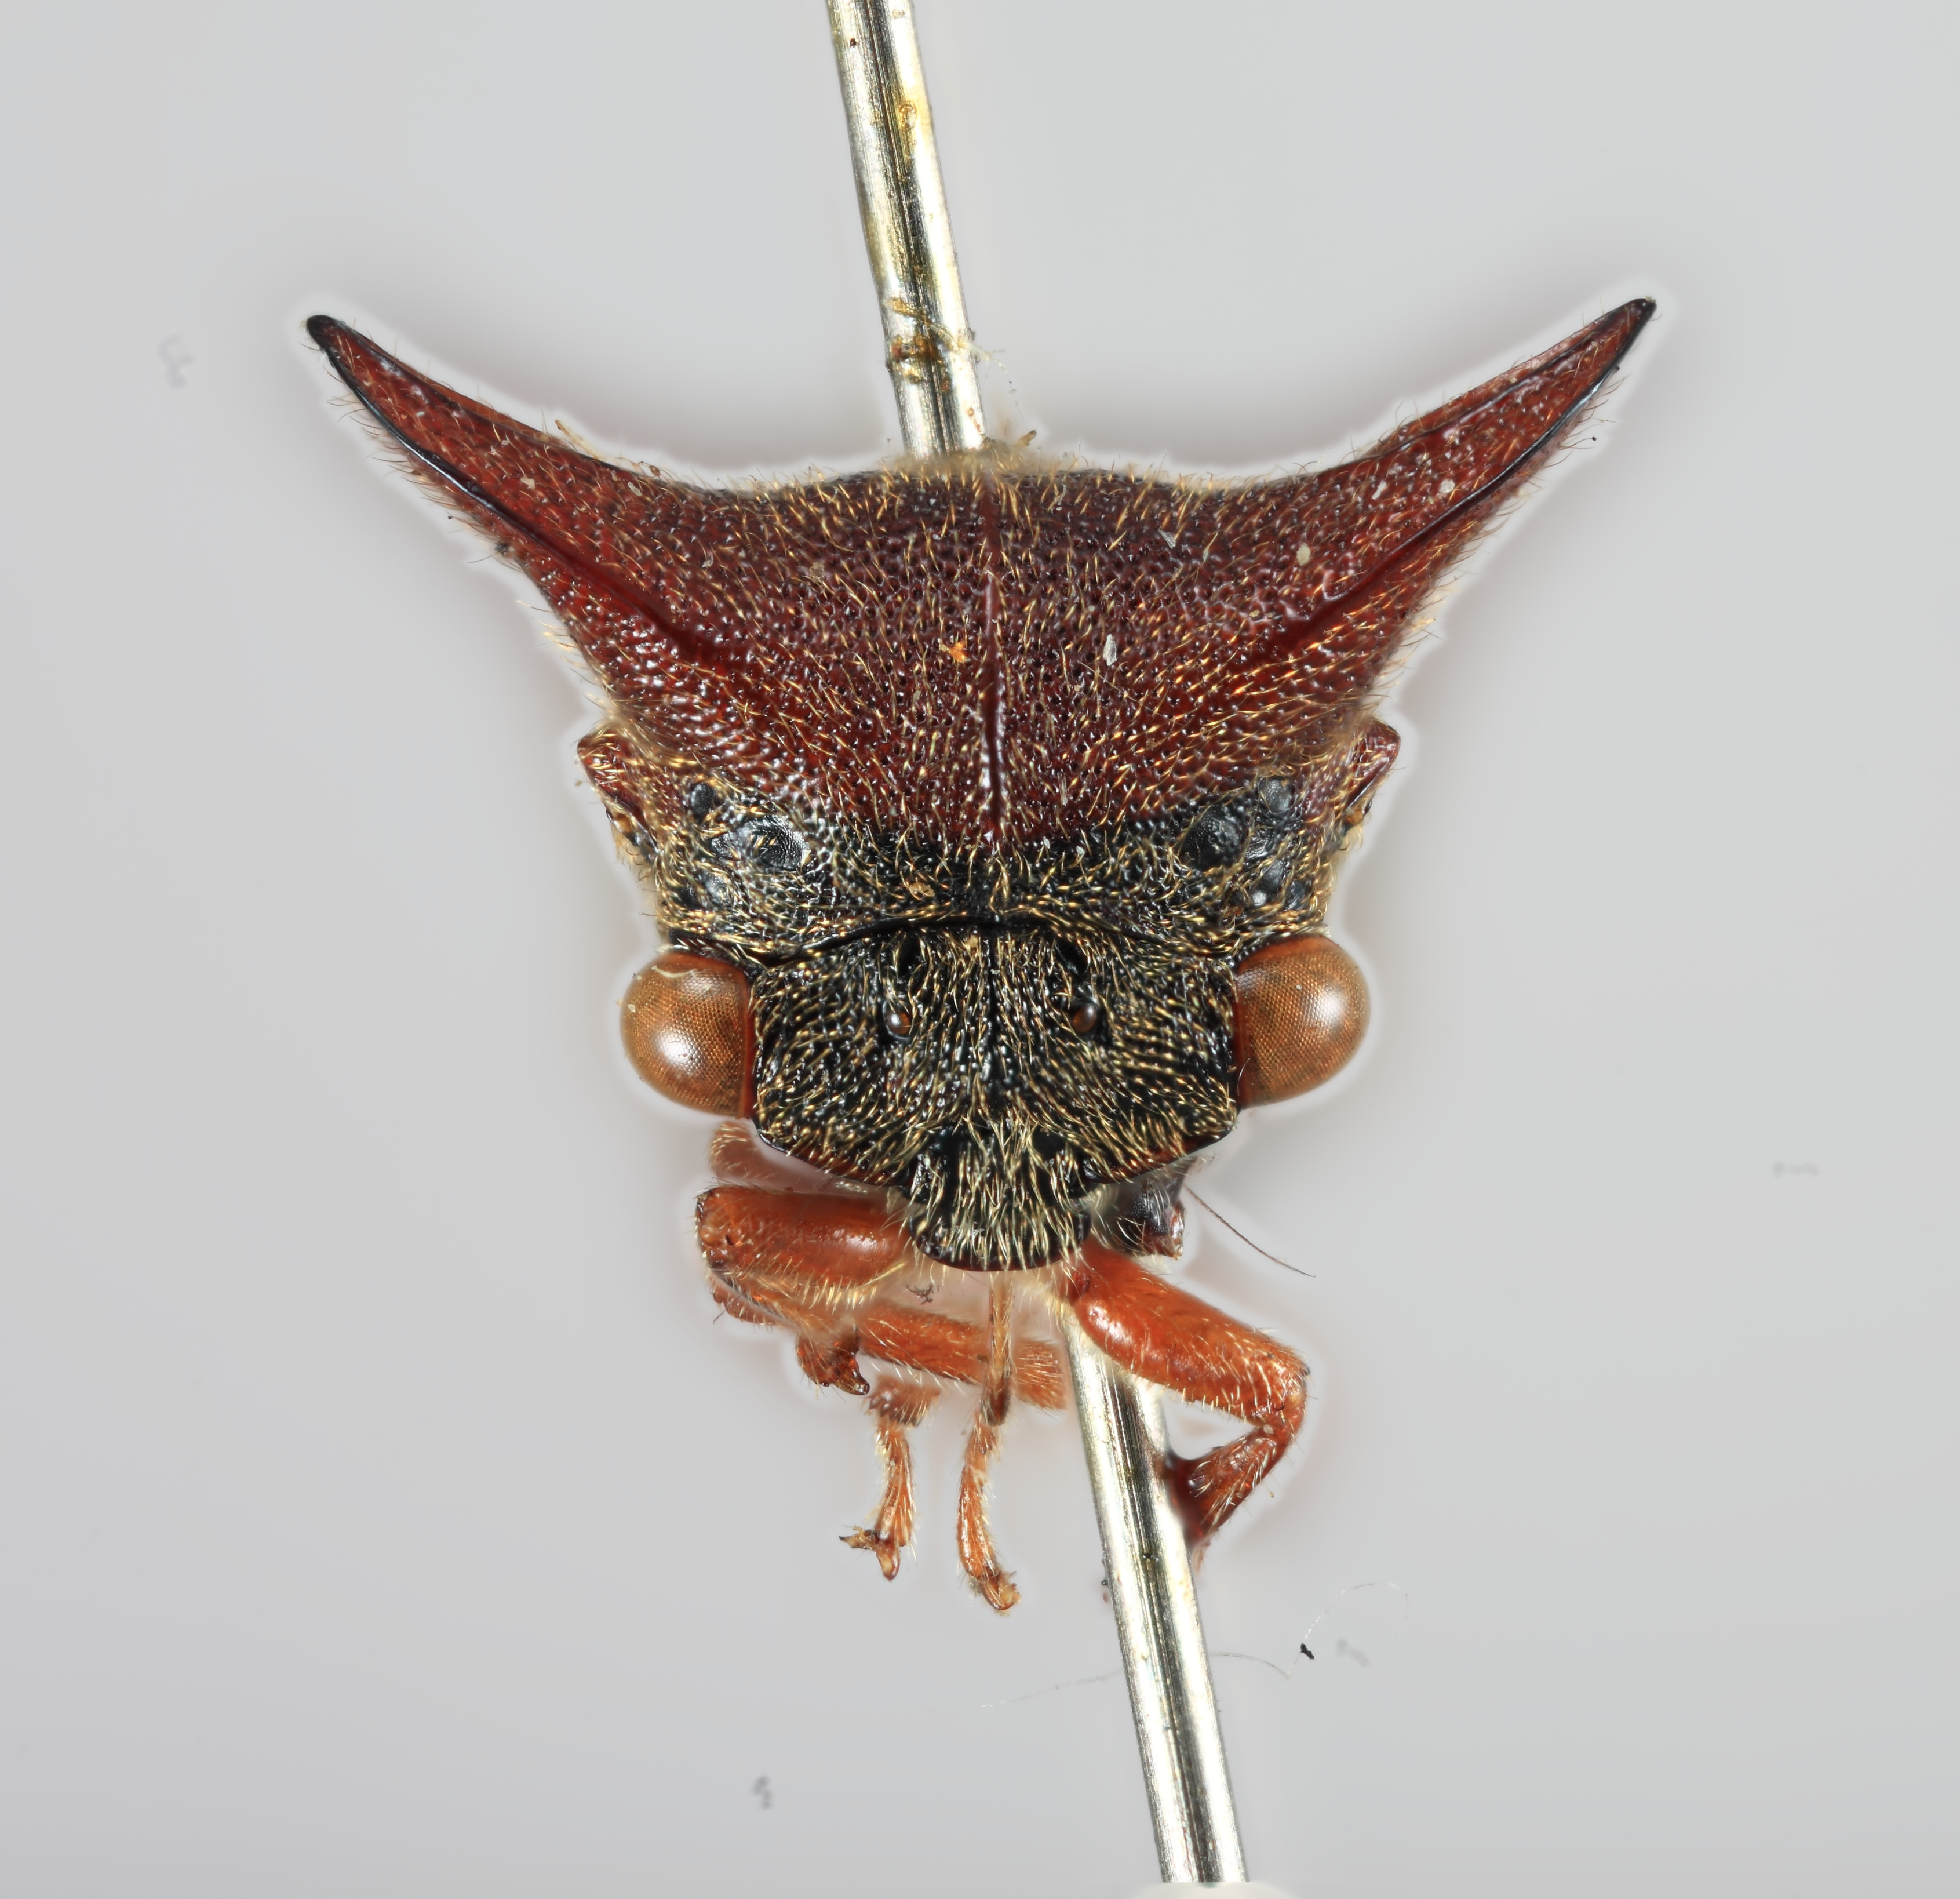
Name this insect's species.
Tricentrus laticornis
